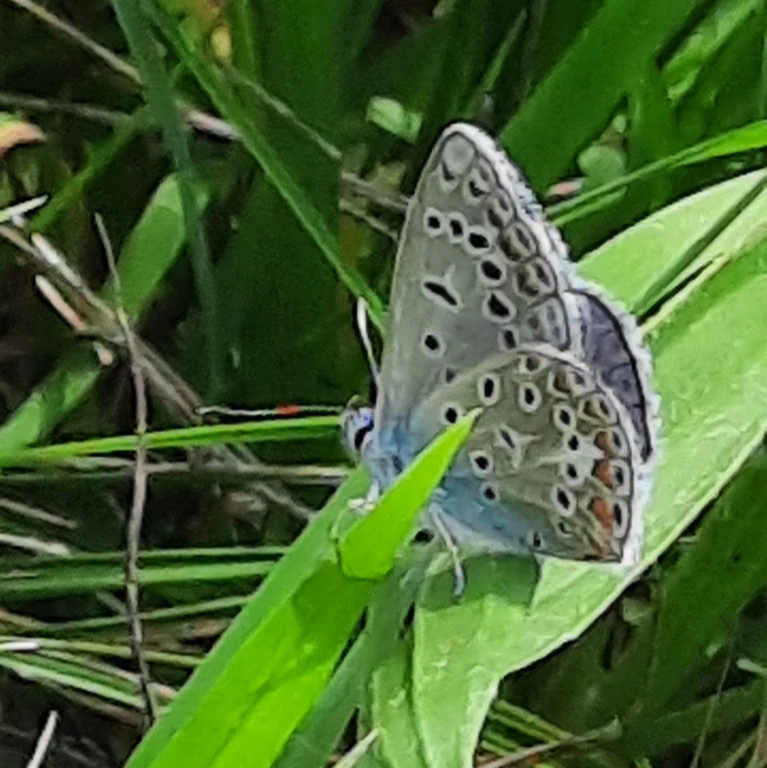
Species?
Polyommatus icarus
